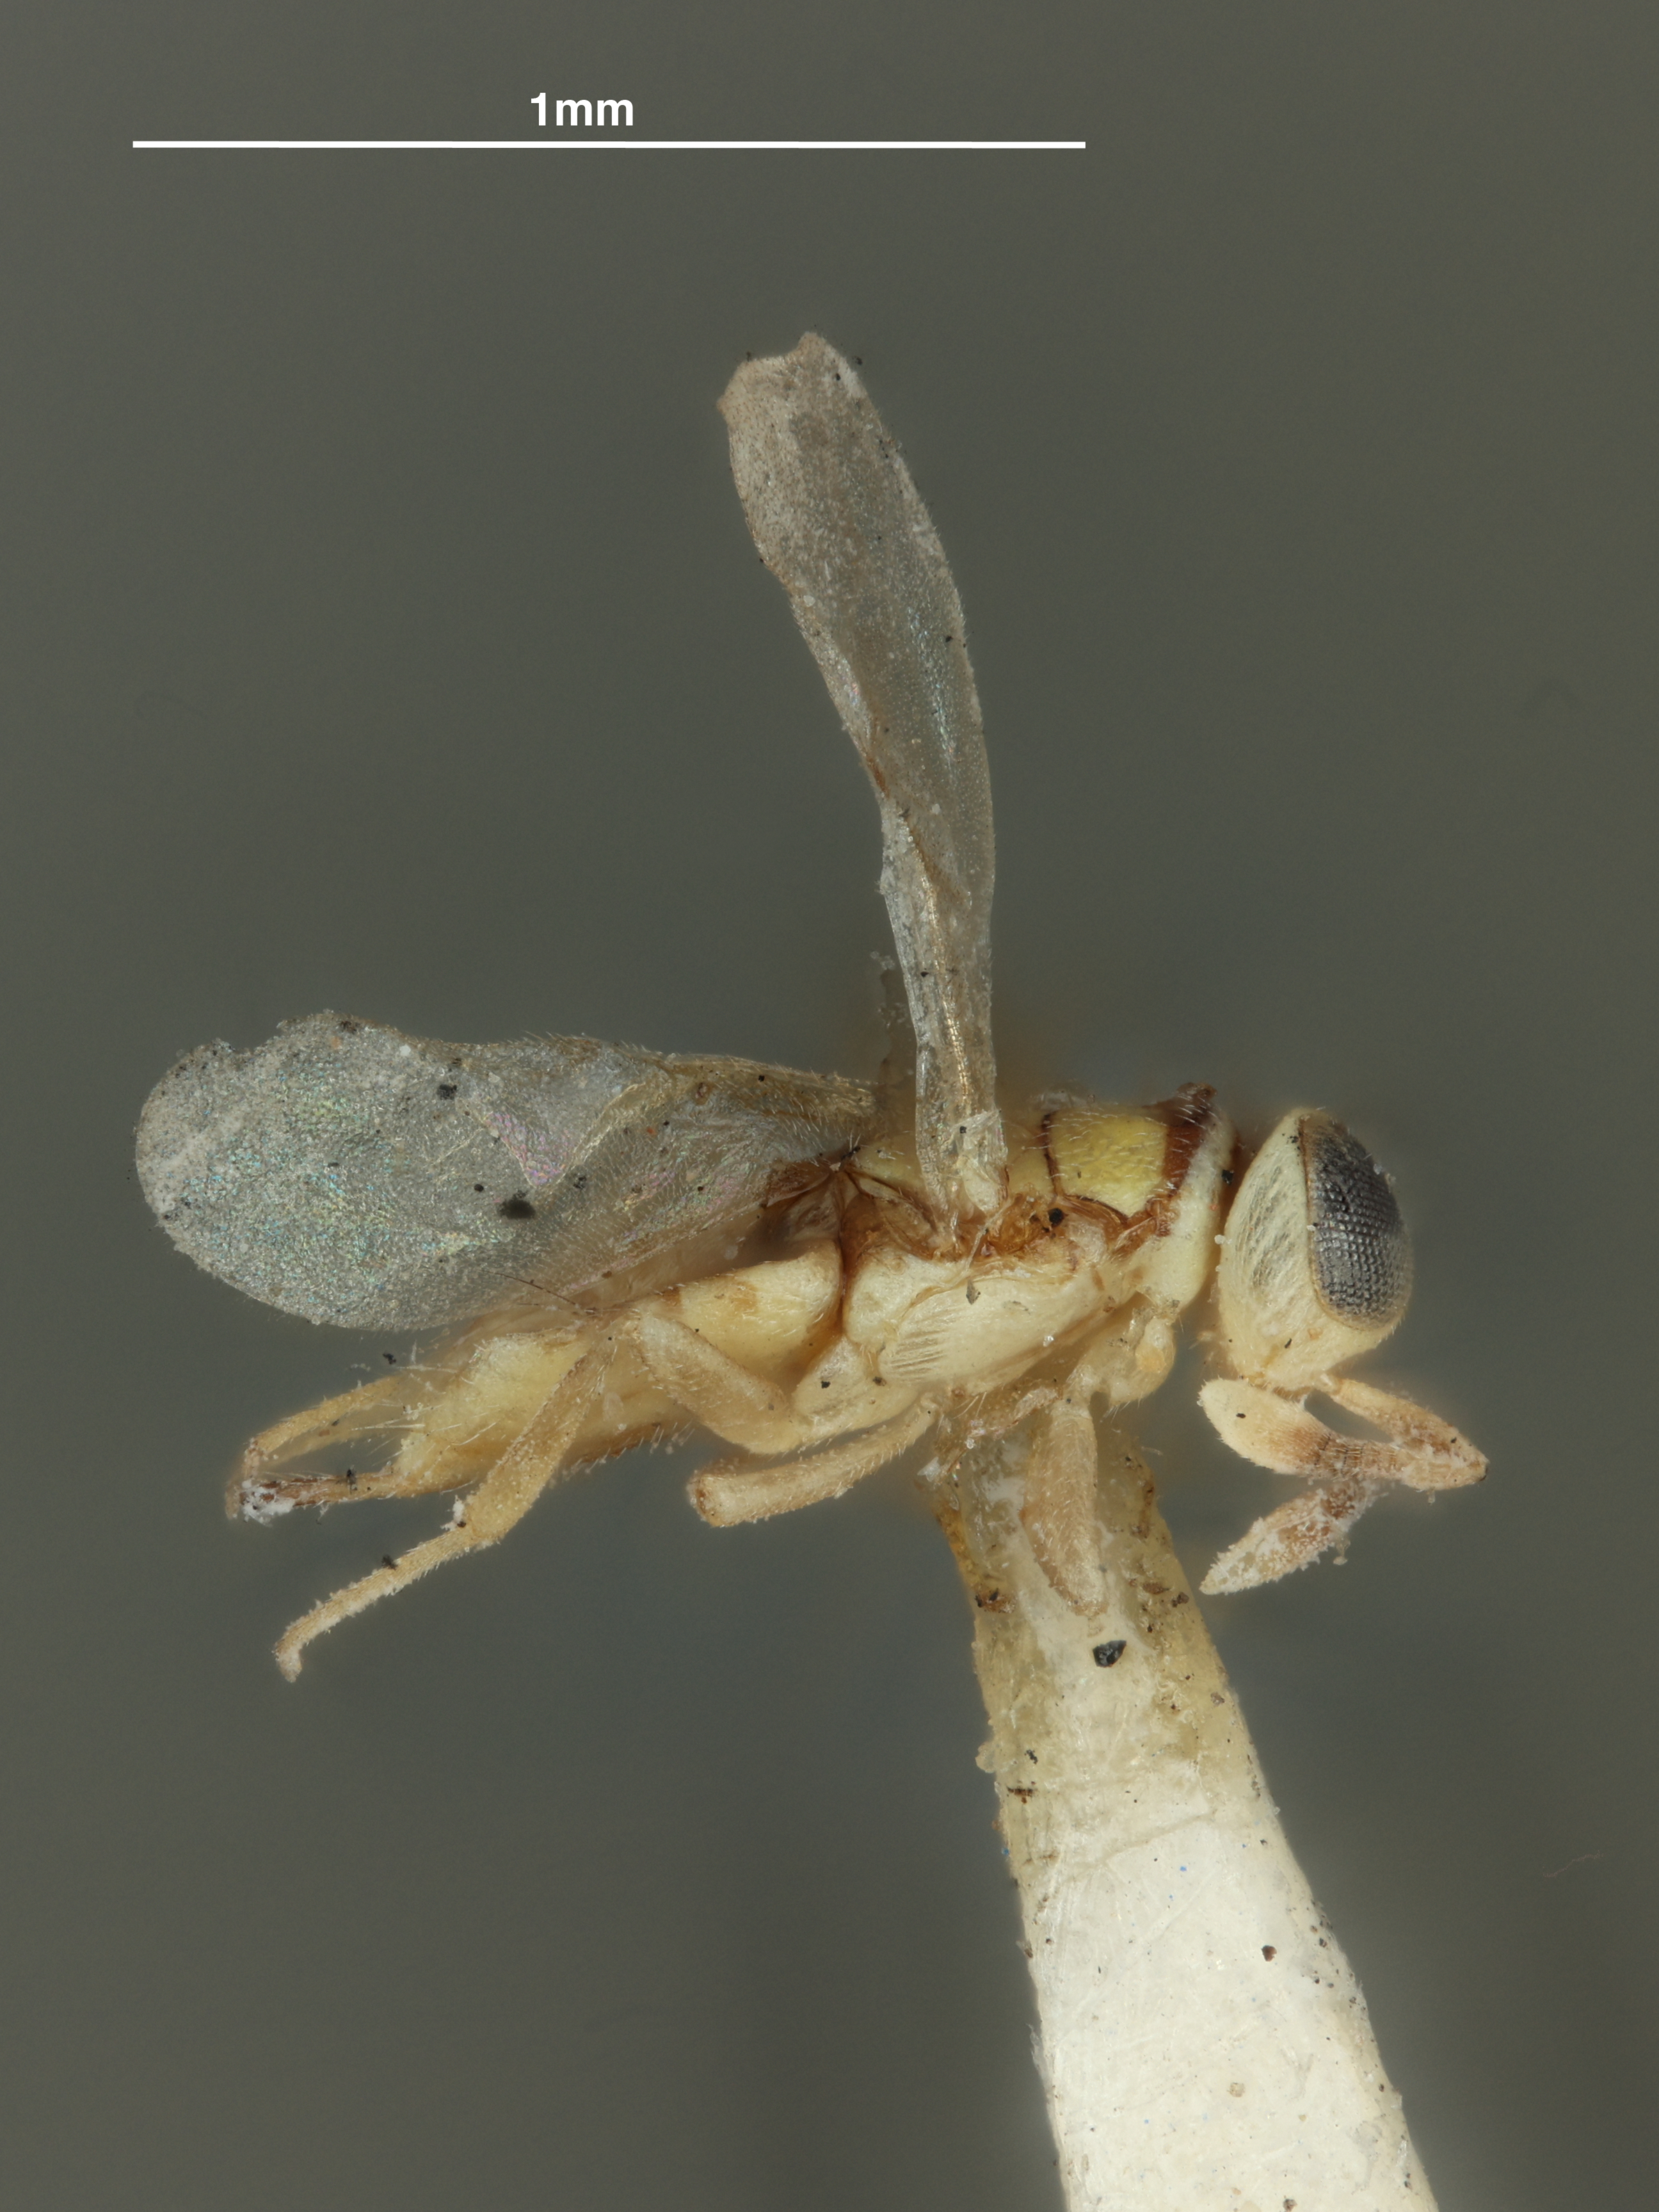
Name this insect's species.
Pseudaphycus graminicola
